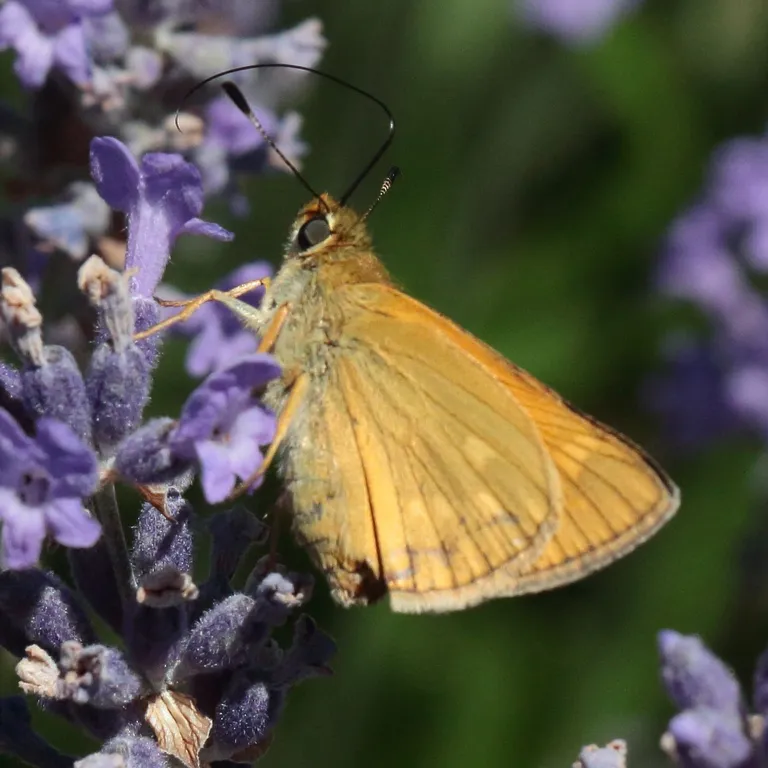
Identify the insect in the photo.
Ochlodes sylvanus (also Ochlodes venata)
